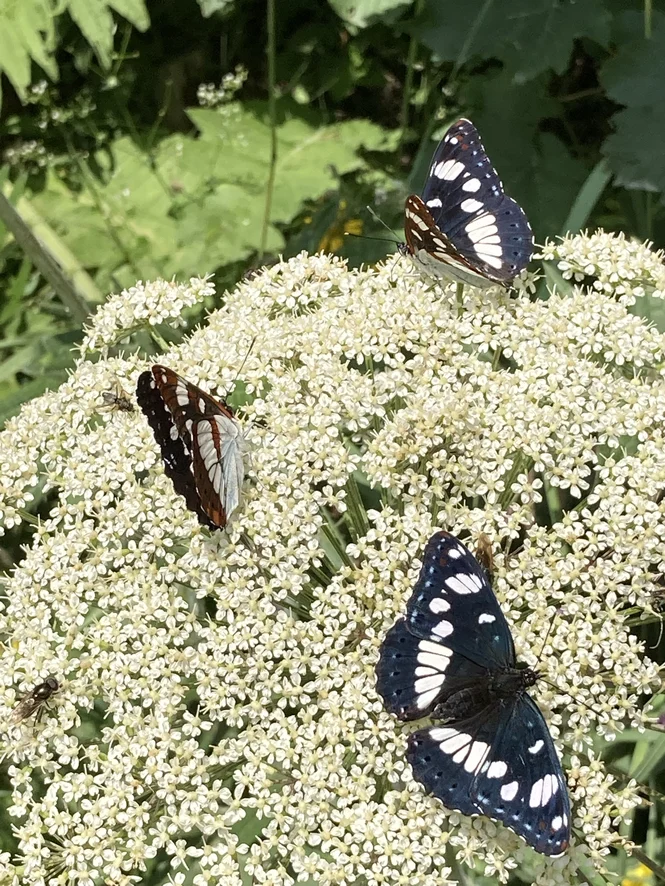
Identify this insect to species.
Limenitis reducta
